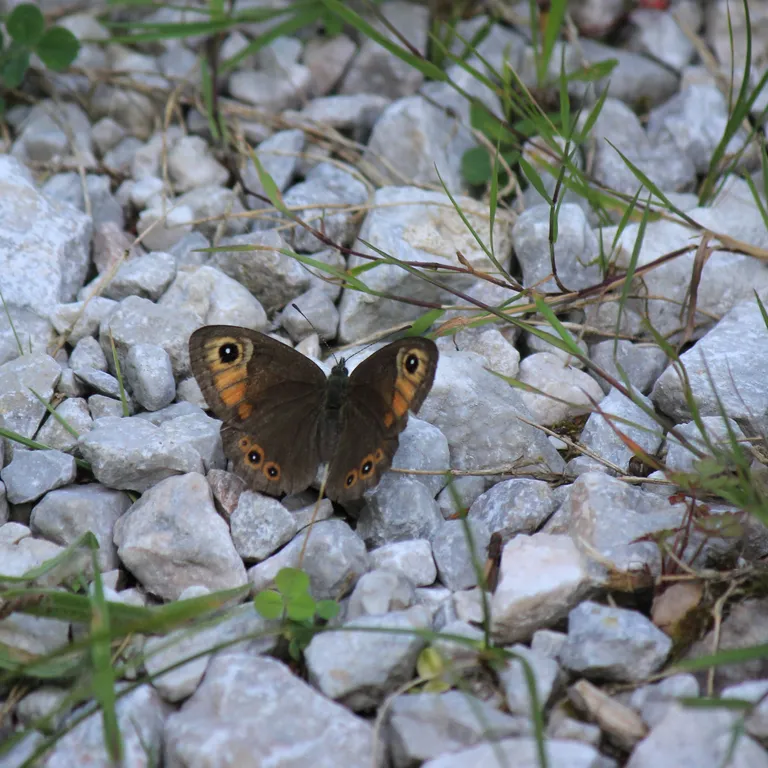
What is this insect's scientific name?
Lasiommata maera (also Pararge maera)
